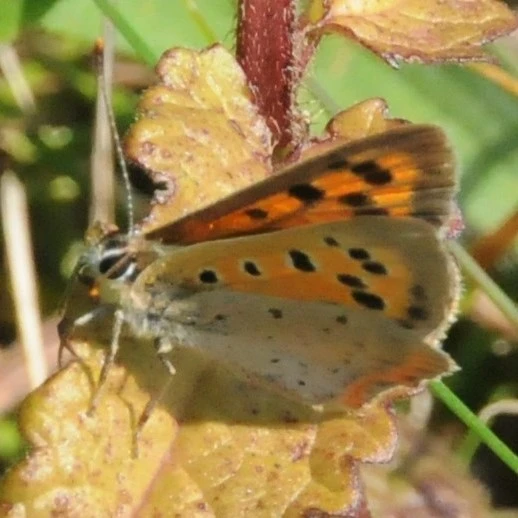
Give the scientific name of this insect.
Lycaena phlaeas
